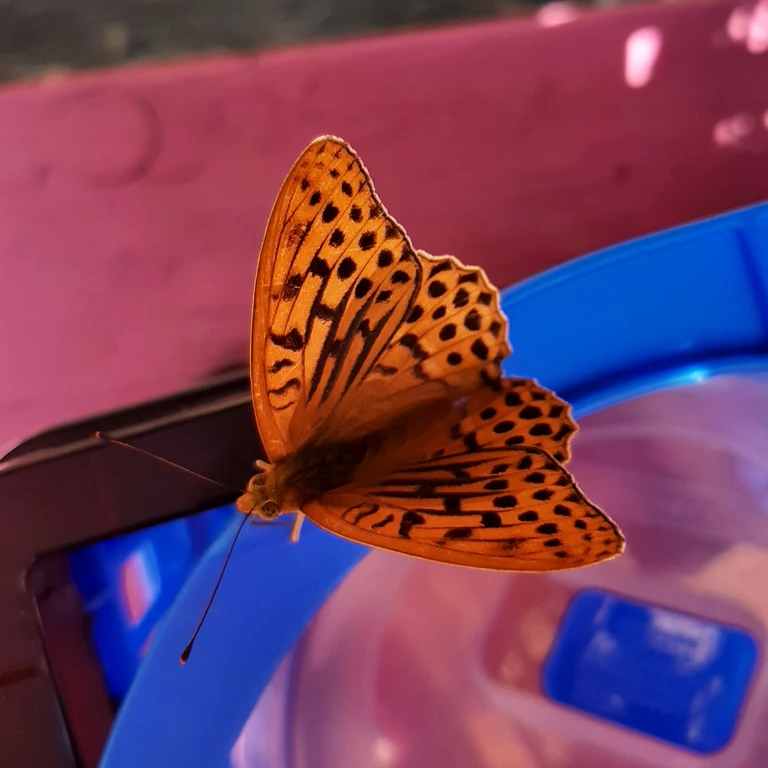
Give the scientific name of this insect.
Argynnis paphia
